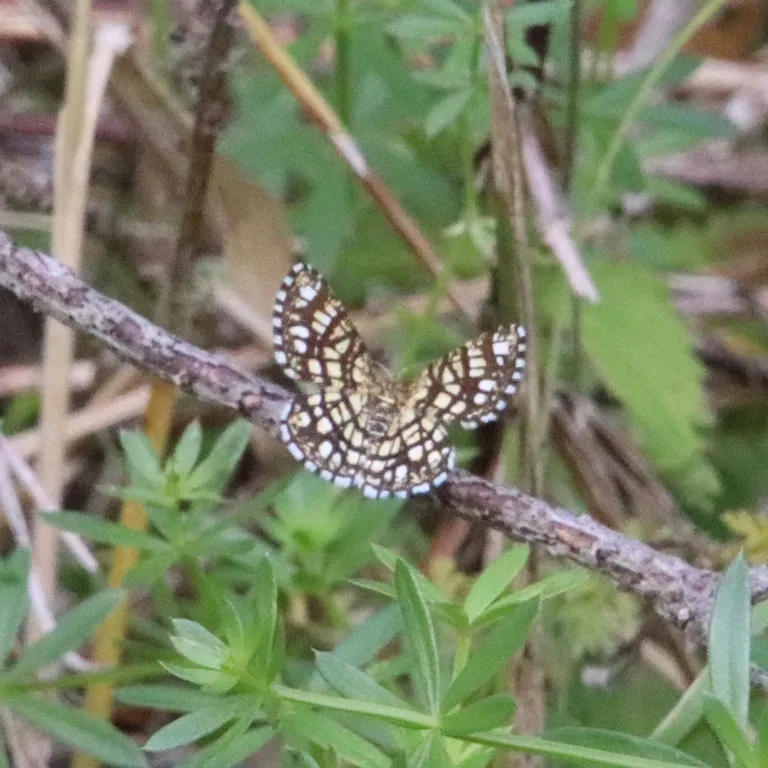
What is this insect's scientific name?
Chiasmia clathrata
